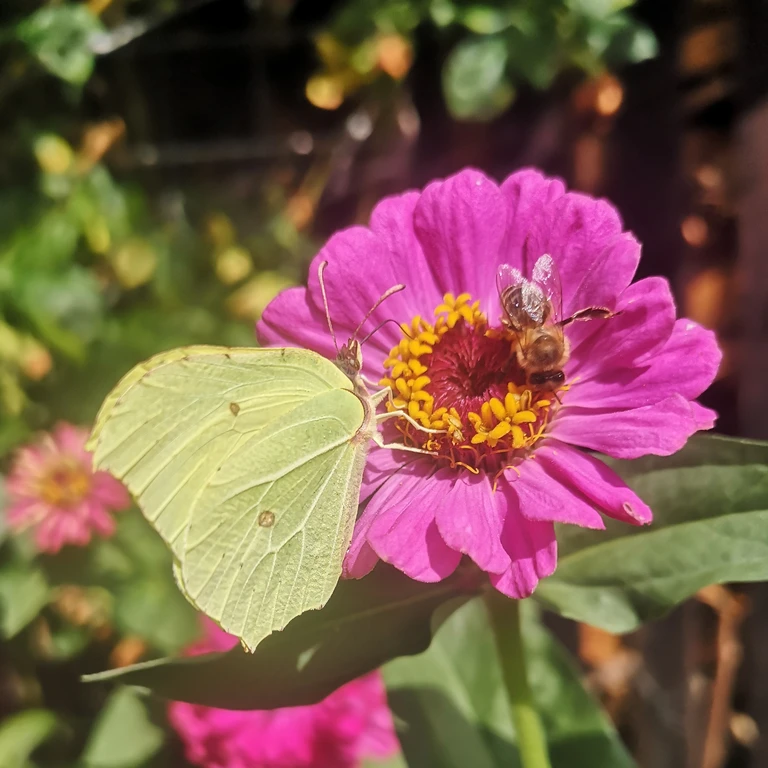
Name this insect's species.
Gonepteryx rhamni
